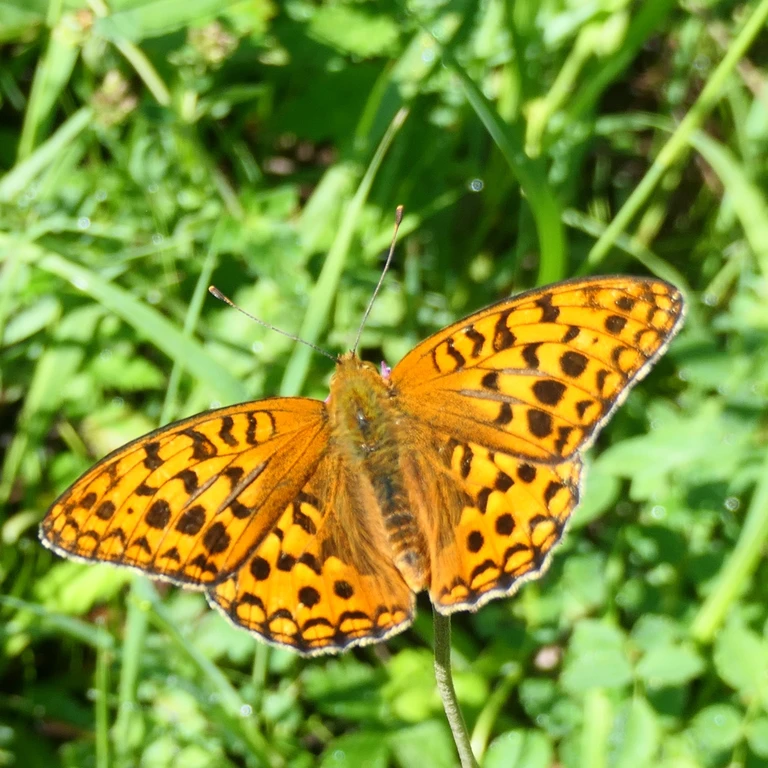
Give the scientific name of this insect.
Fabriciana adippe
